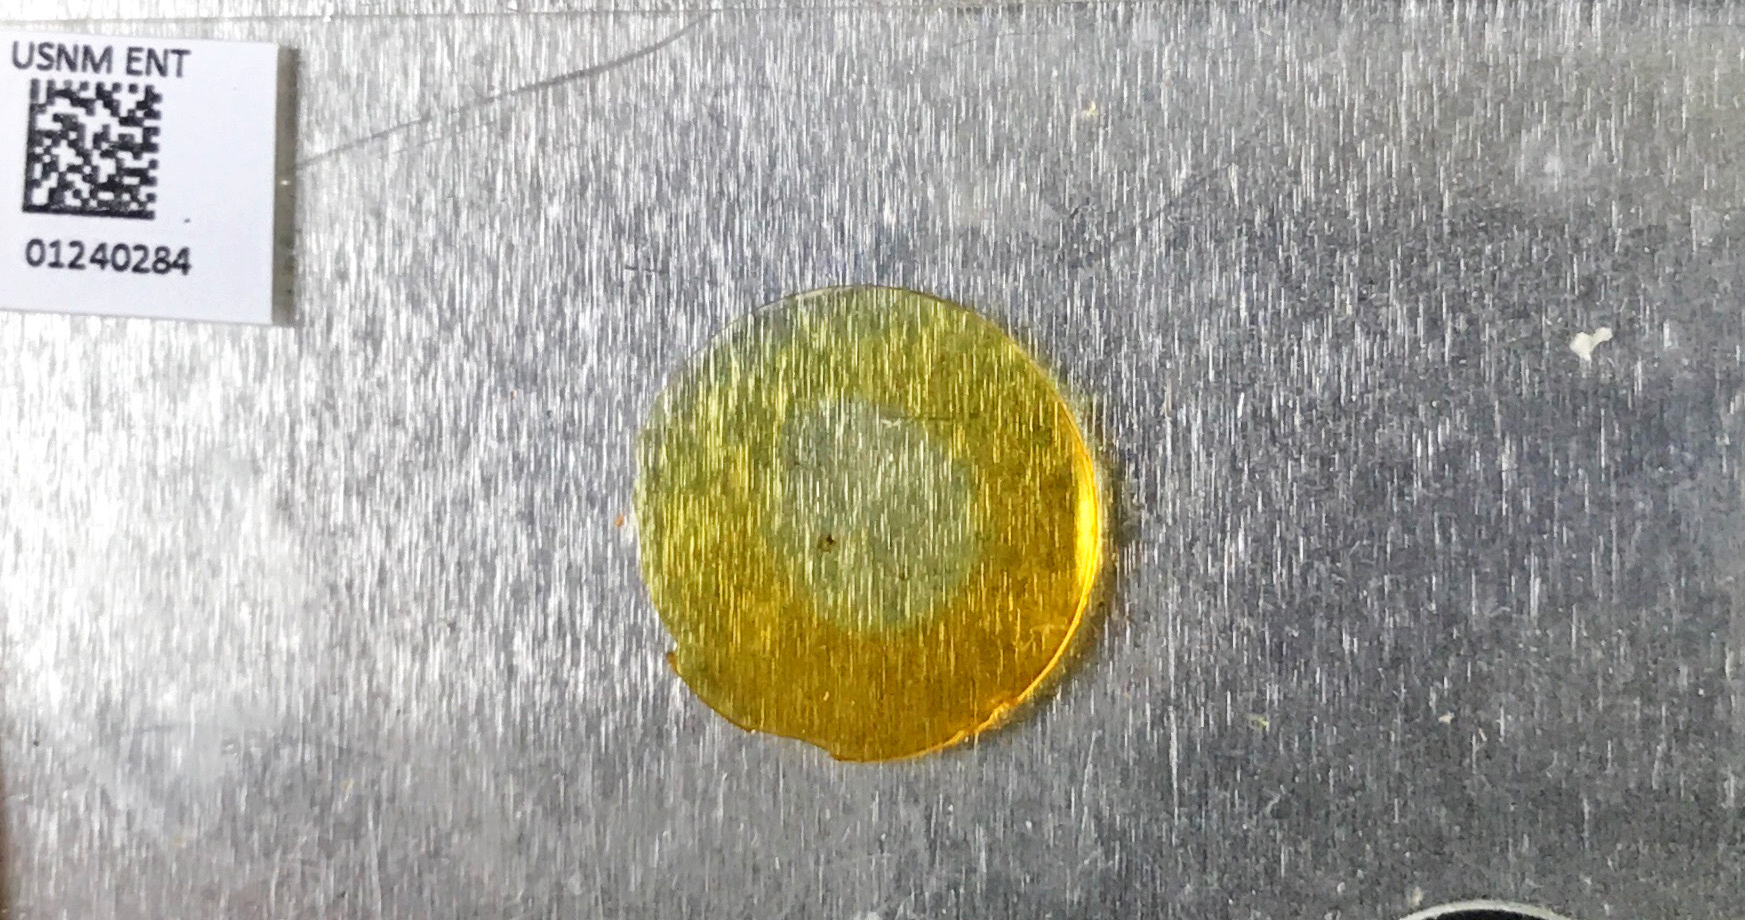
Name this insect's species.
Culex hayashi
